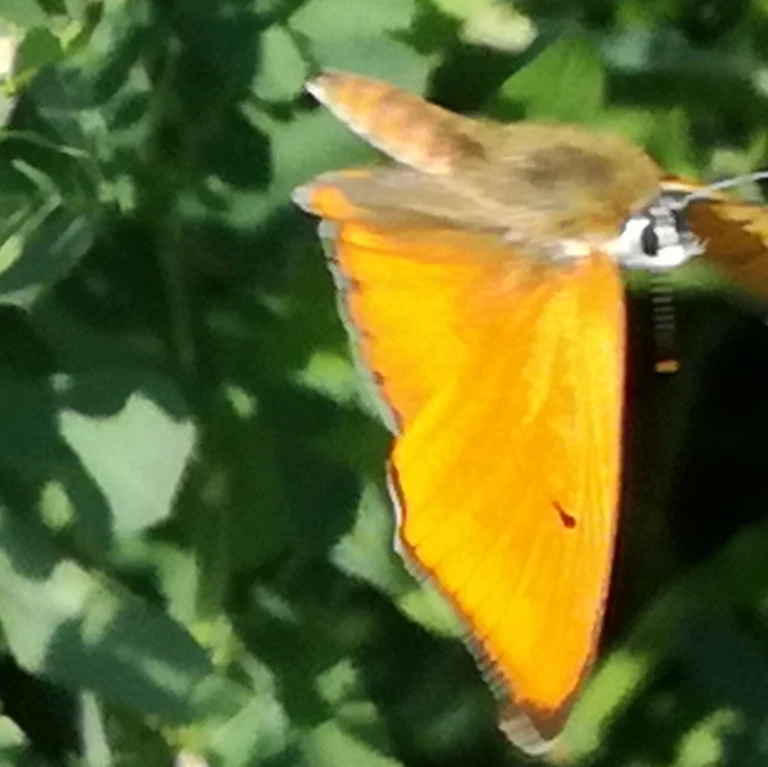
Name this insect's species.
Lycaena dispar
